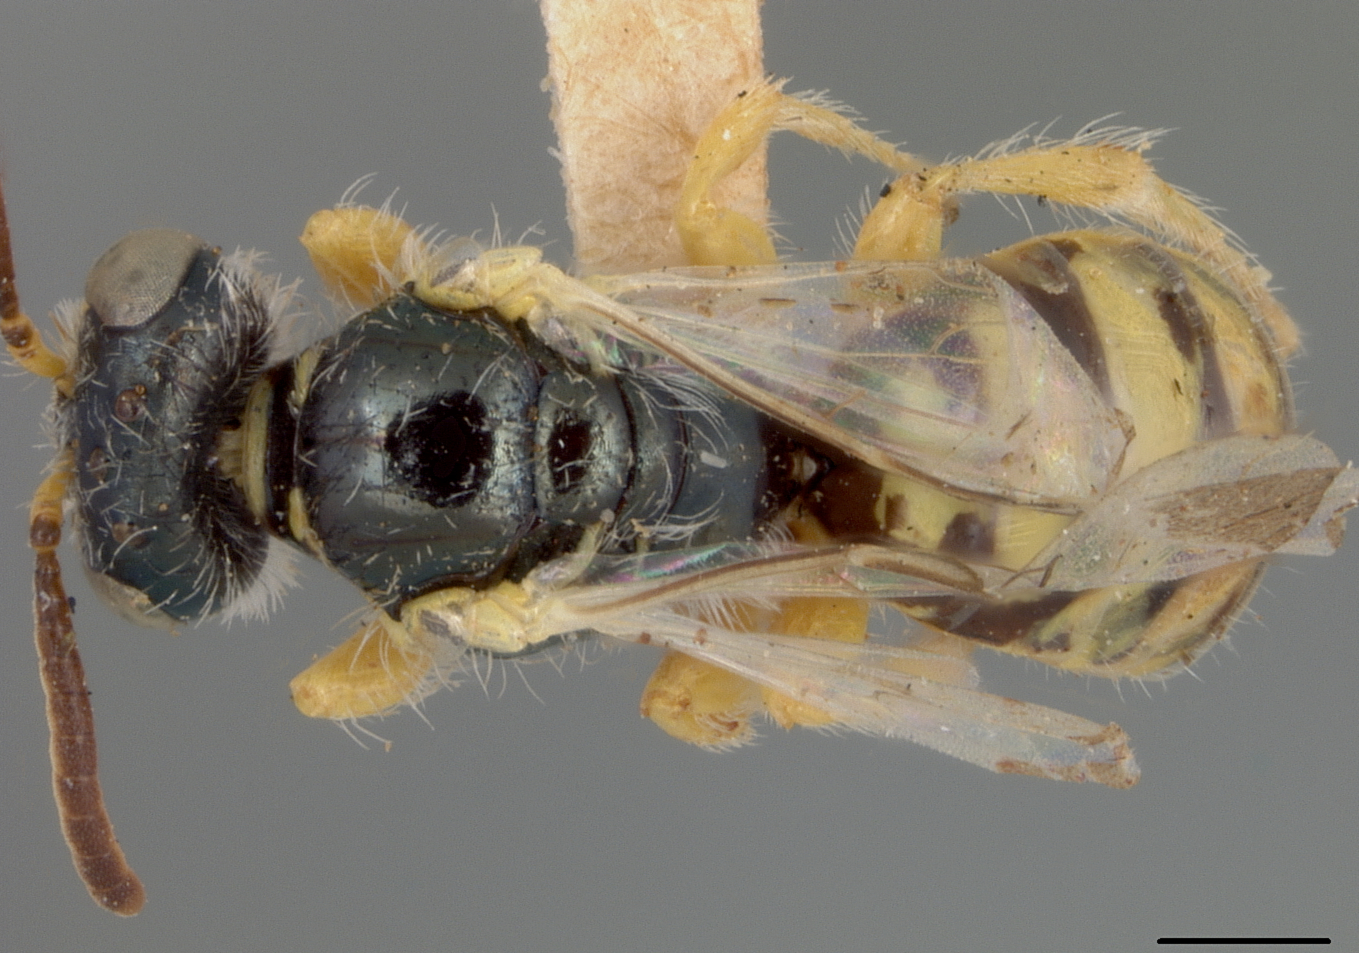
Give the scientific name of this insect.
Perdita flavipes
